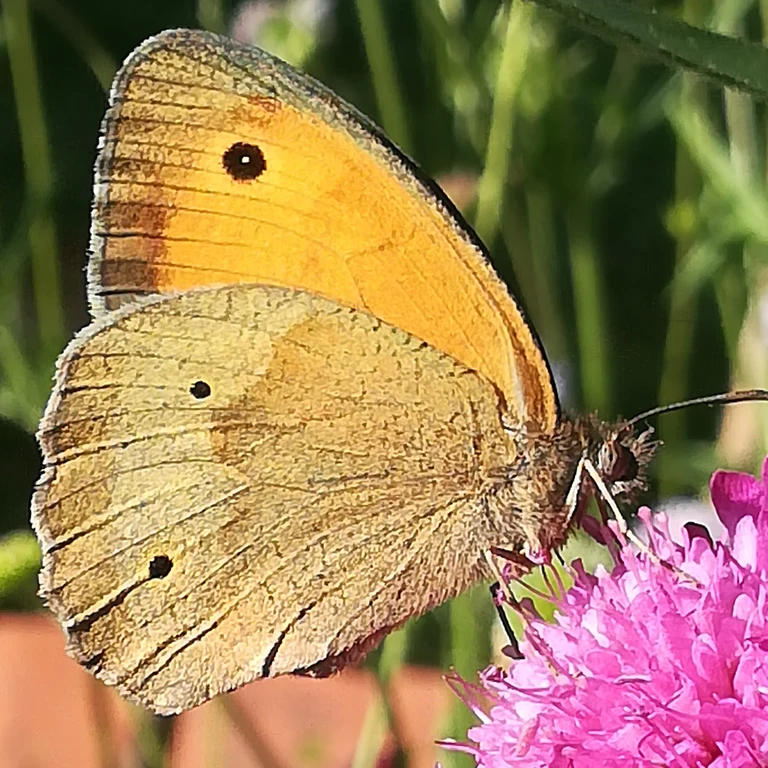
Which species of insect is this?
Maniola jurtina
